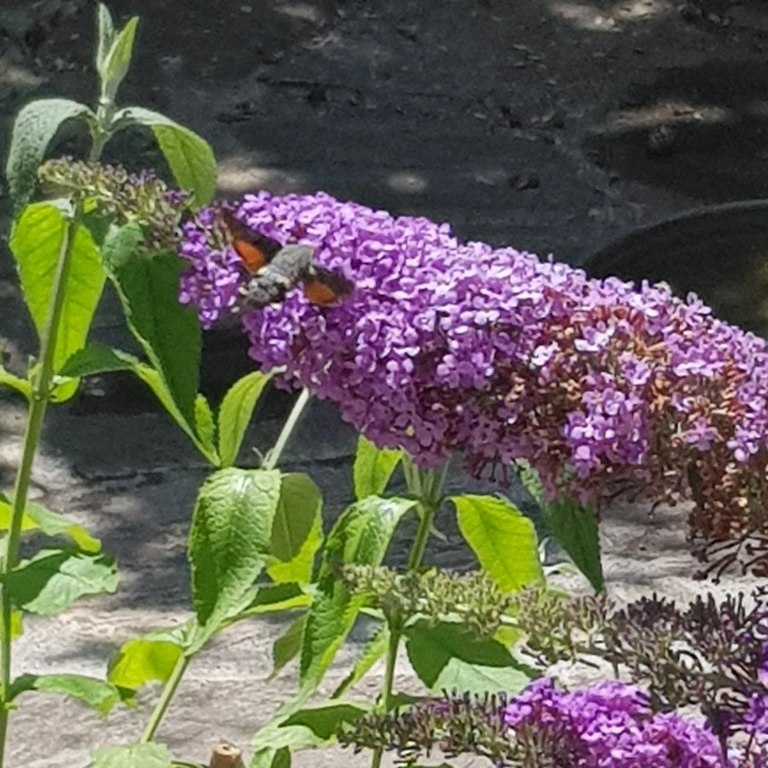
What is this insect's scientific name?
Macroglossum stellatarum
